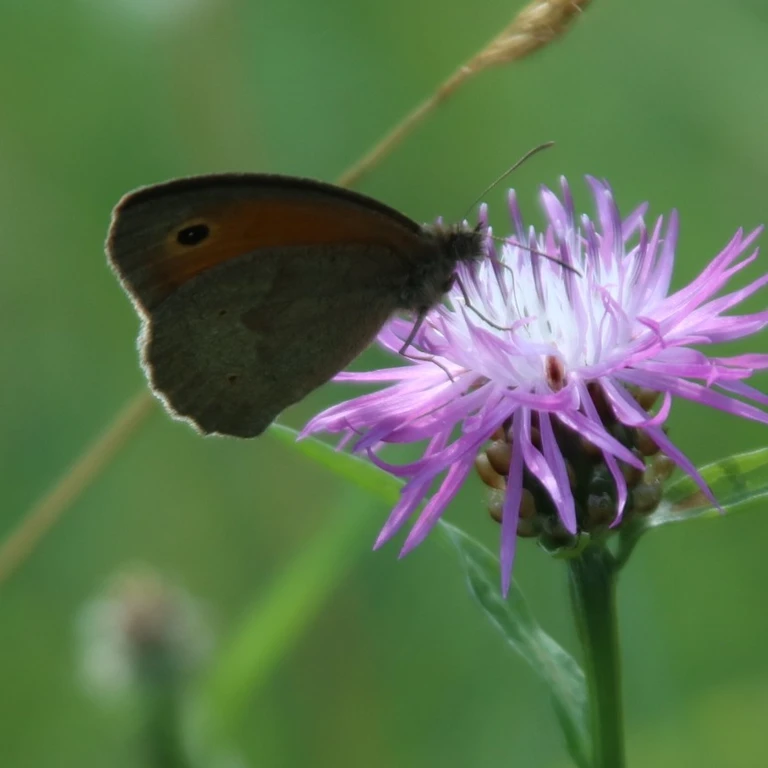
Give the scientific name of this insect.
Maniola jurtina
